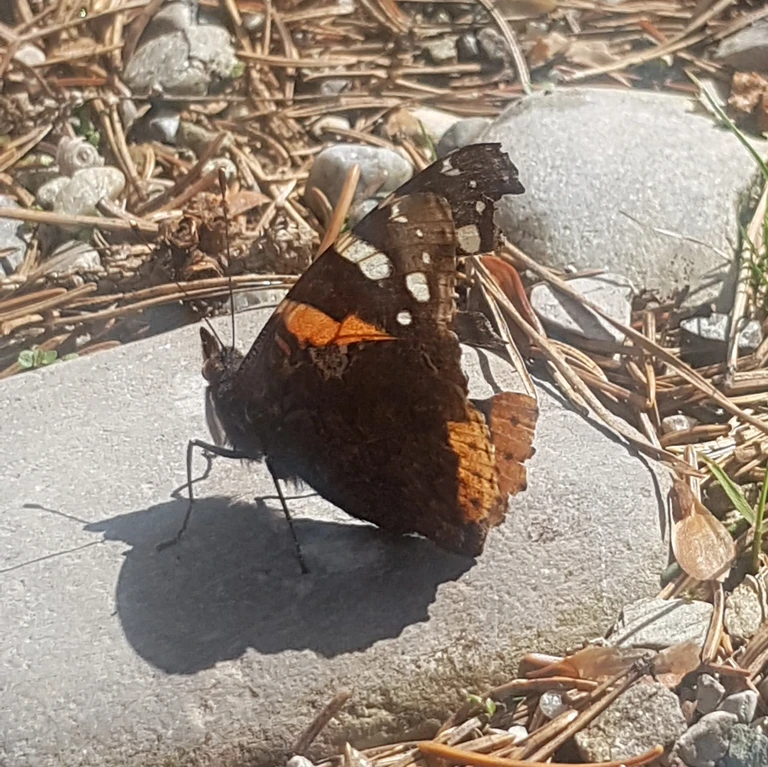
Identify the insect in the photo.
Vanessa atalanta
